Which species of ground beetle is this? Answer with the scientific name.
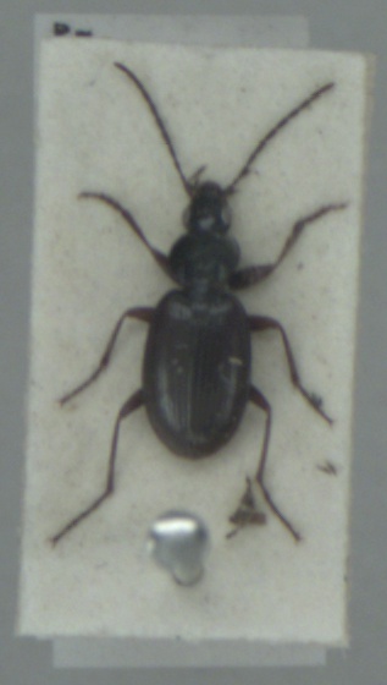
Agonum fuliginosum
